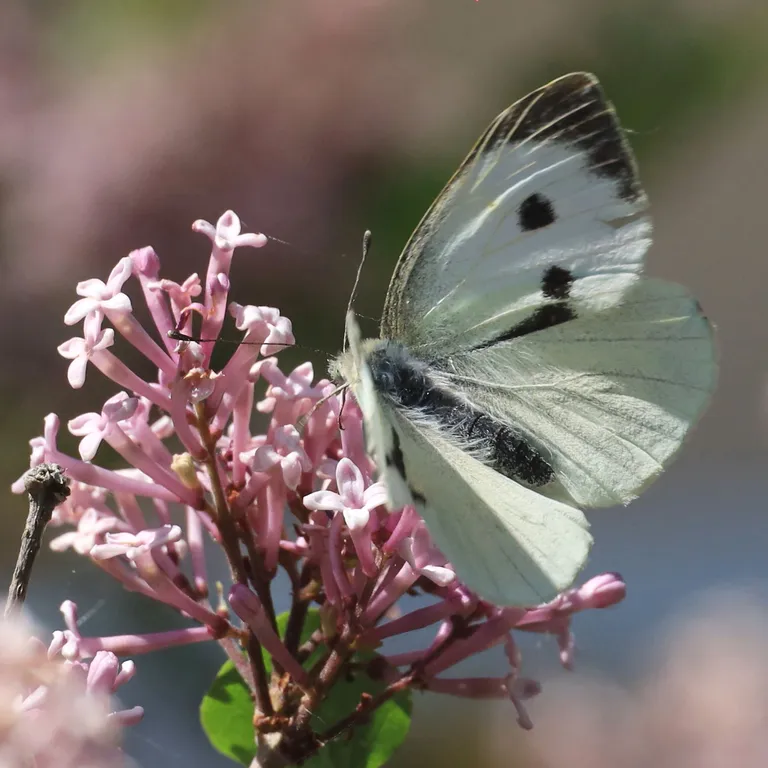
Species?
Pieris brassicae
